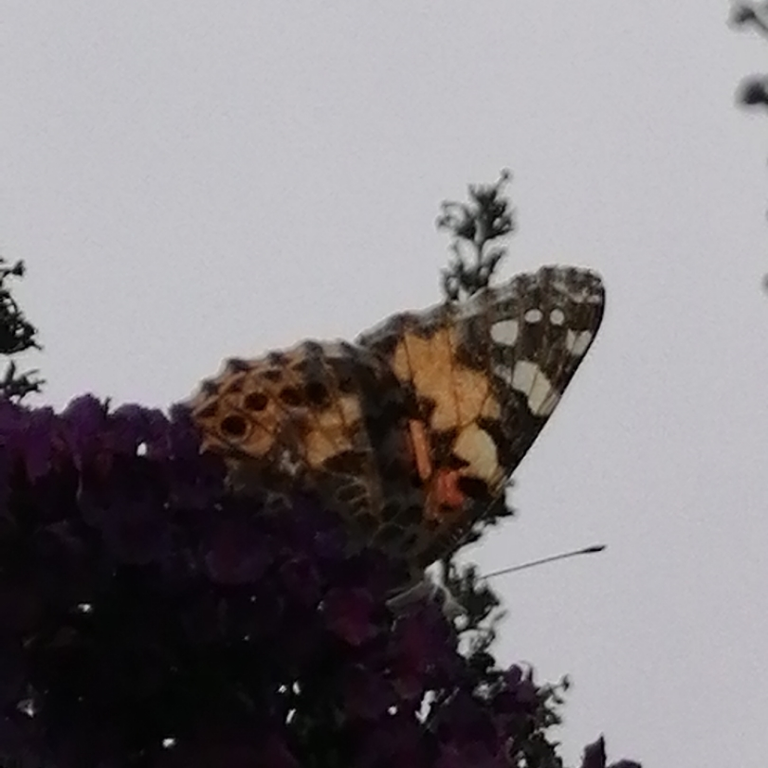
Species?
Vanessa cardui
